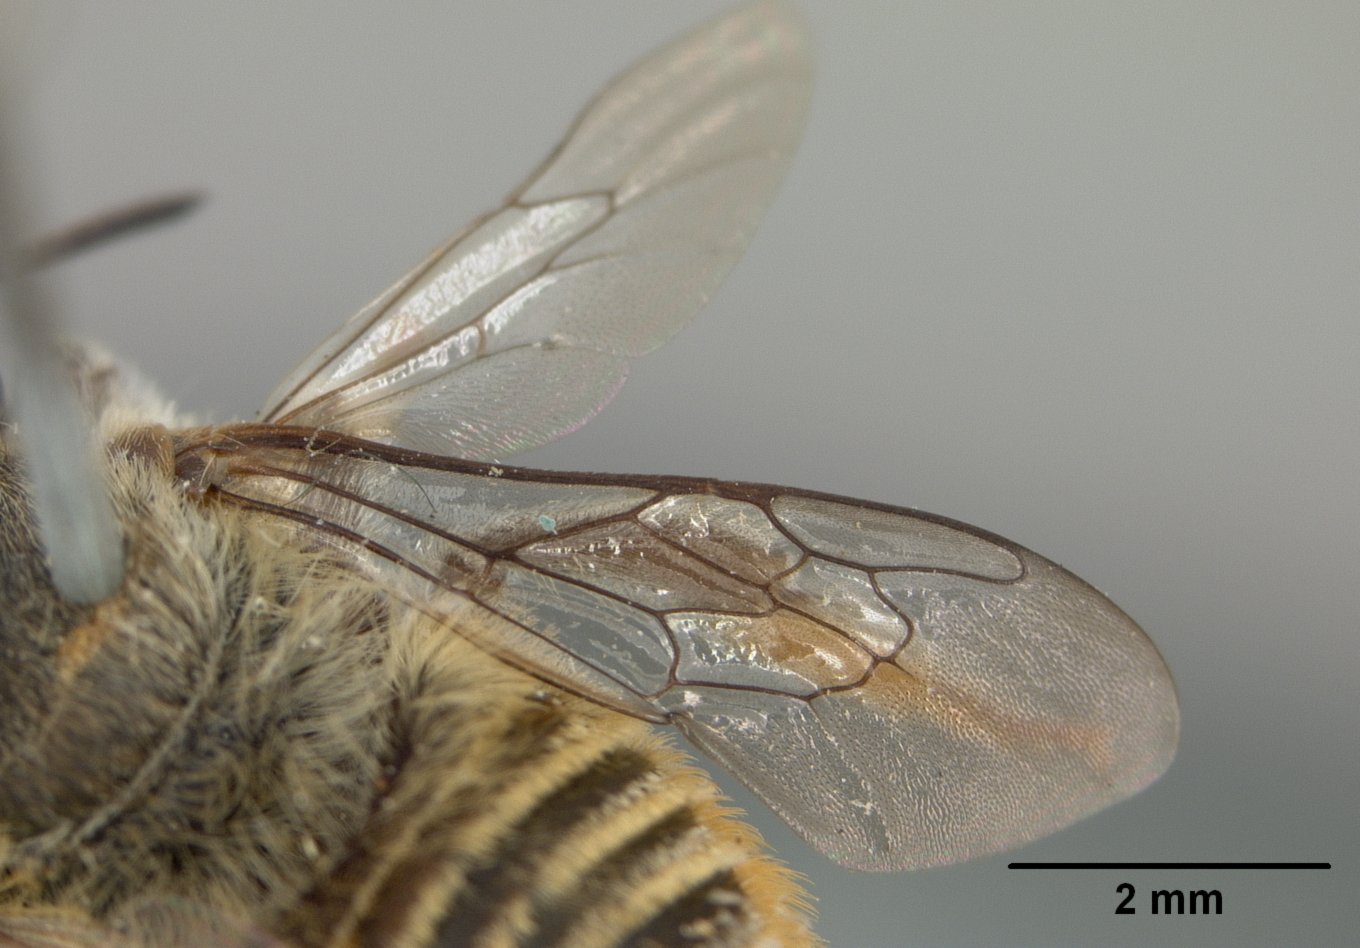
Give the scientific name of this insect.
Megachile ekuviella
